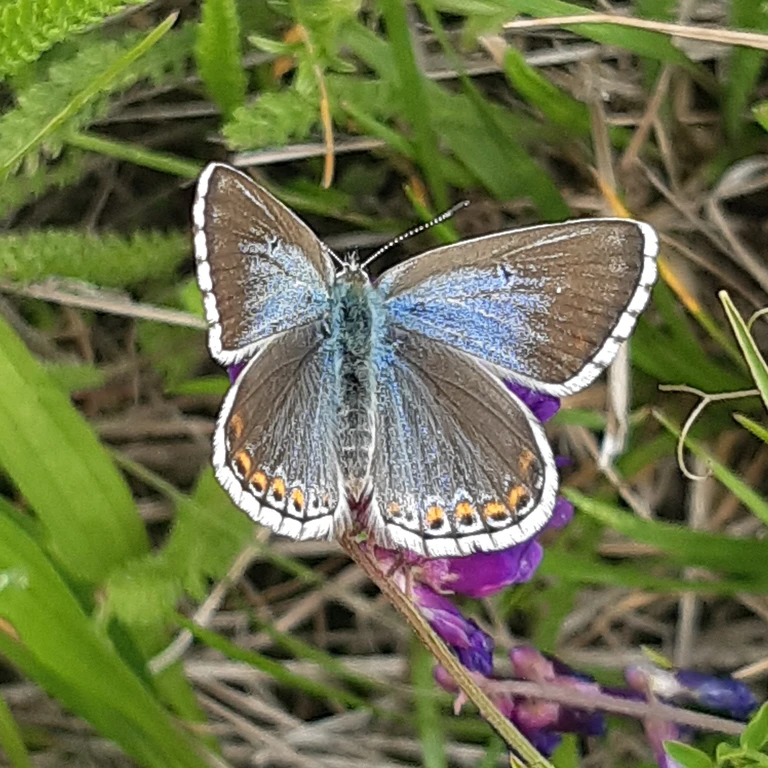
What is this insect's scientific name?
Lysandra bellargus
